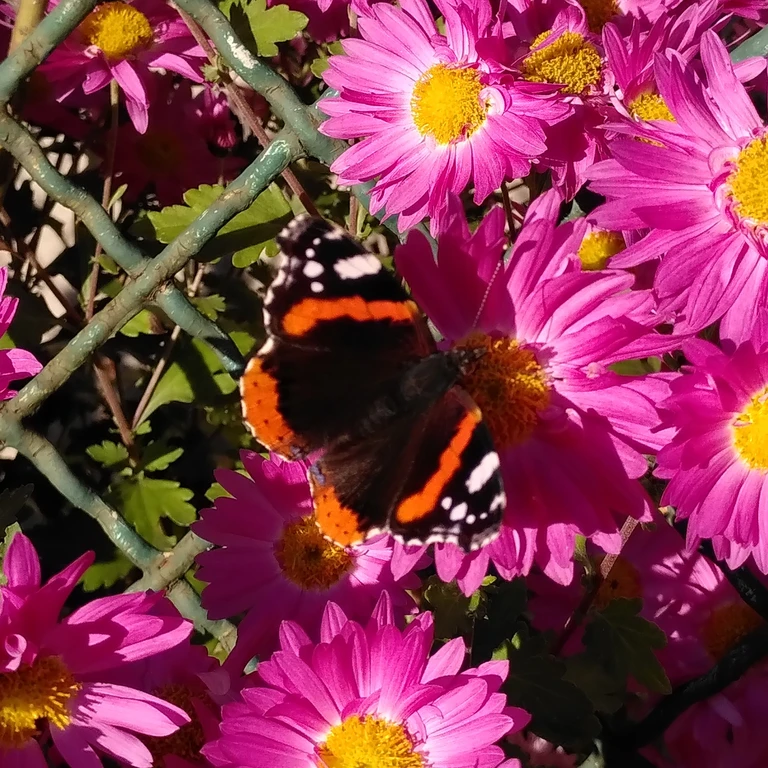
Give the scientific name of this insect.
Vanessa atalanta
